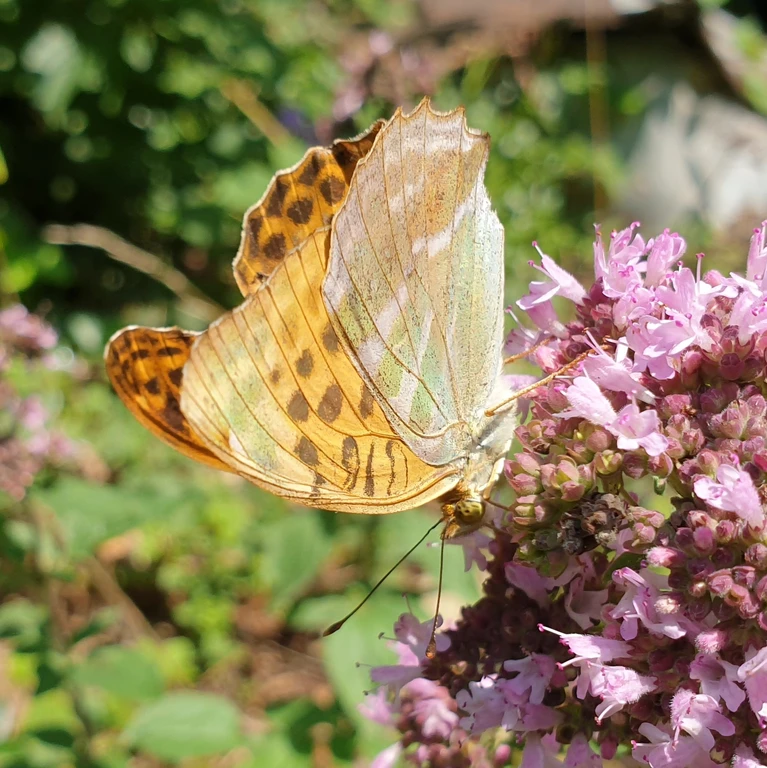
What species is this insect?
Argynnis paphia
